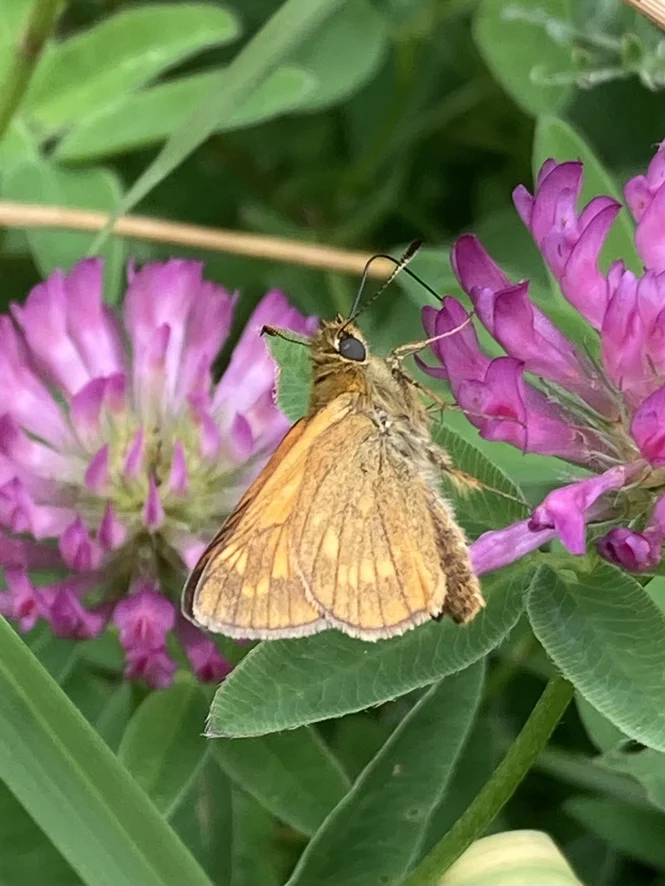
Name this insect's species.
Ochlodes sylvanus (also Ochlodes venata)
